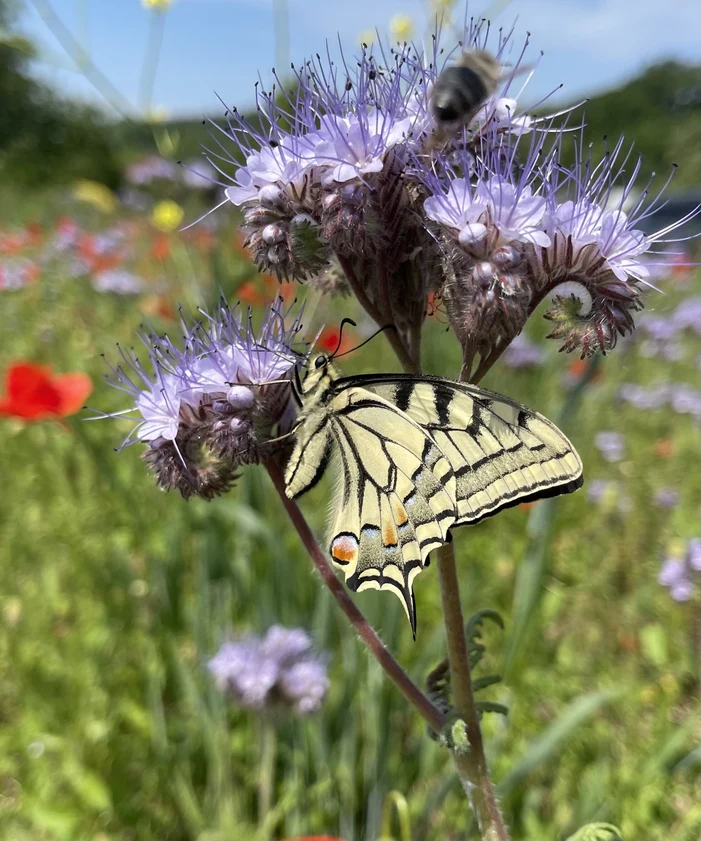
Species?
Papilio machaon
